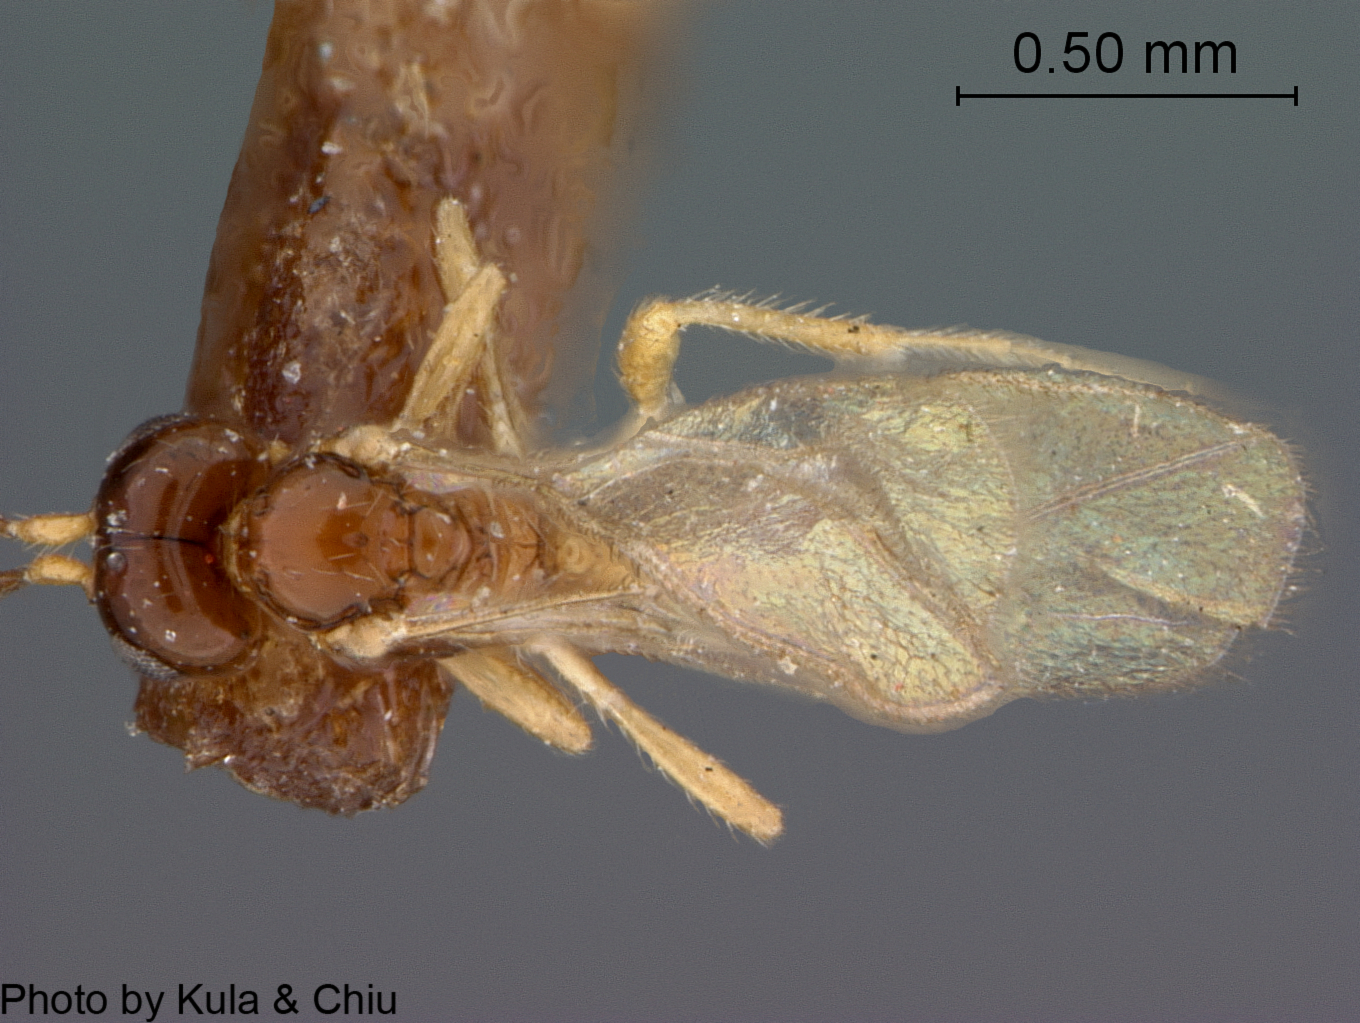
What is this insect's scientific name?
Aspilota claricornis
